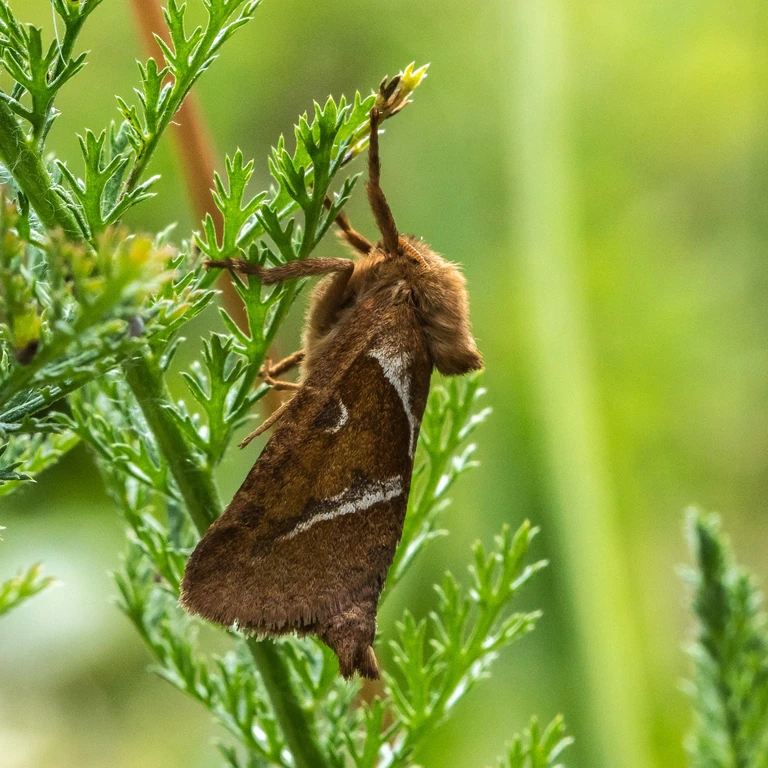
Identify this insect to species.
Triodia sylvina
